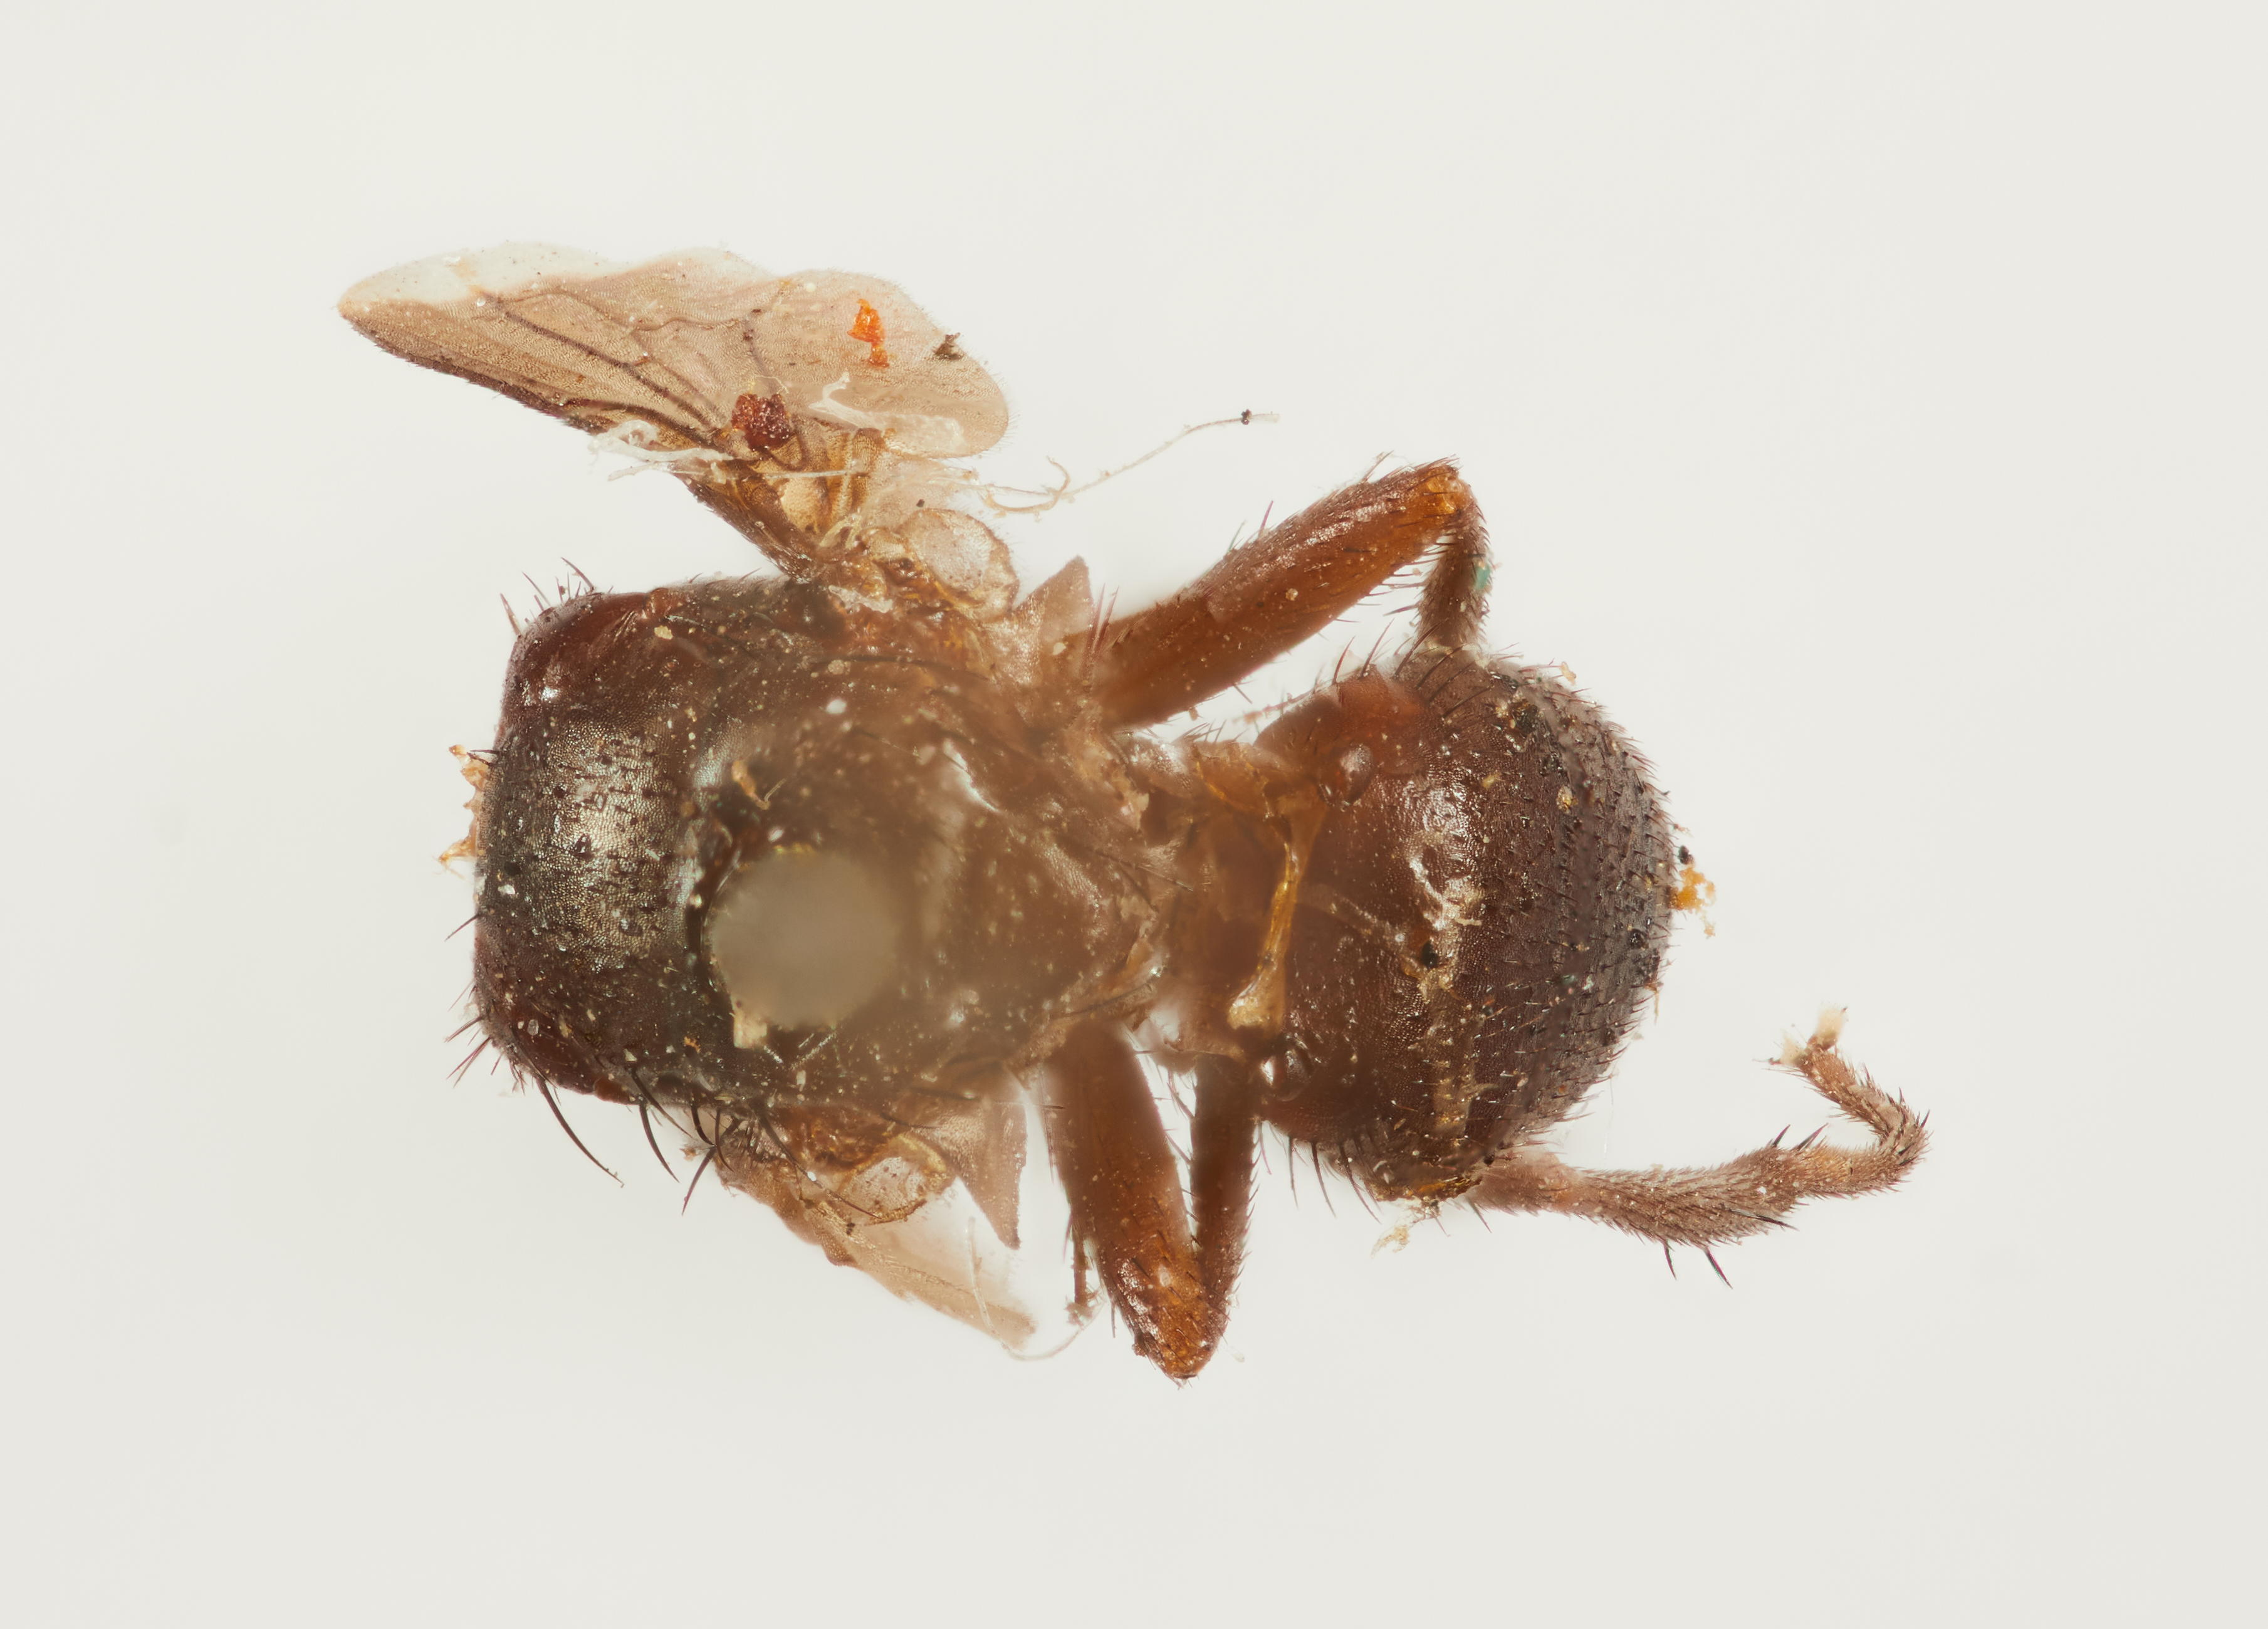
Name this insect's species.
Petia calva
